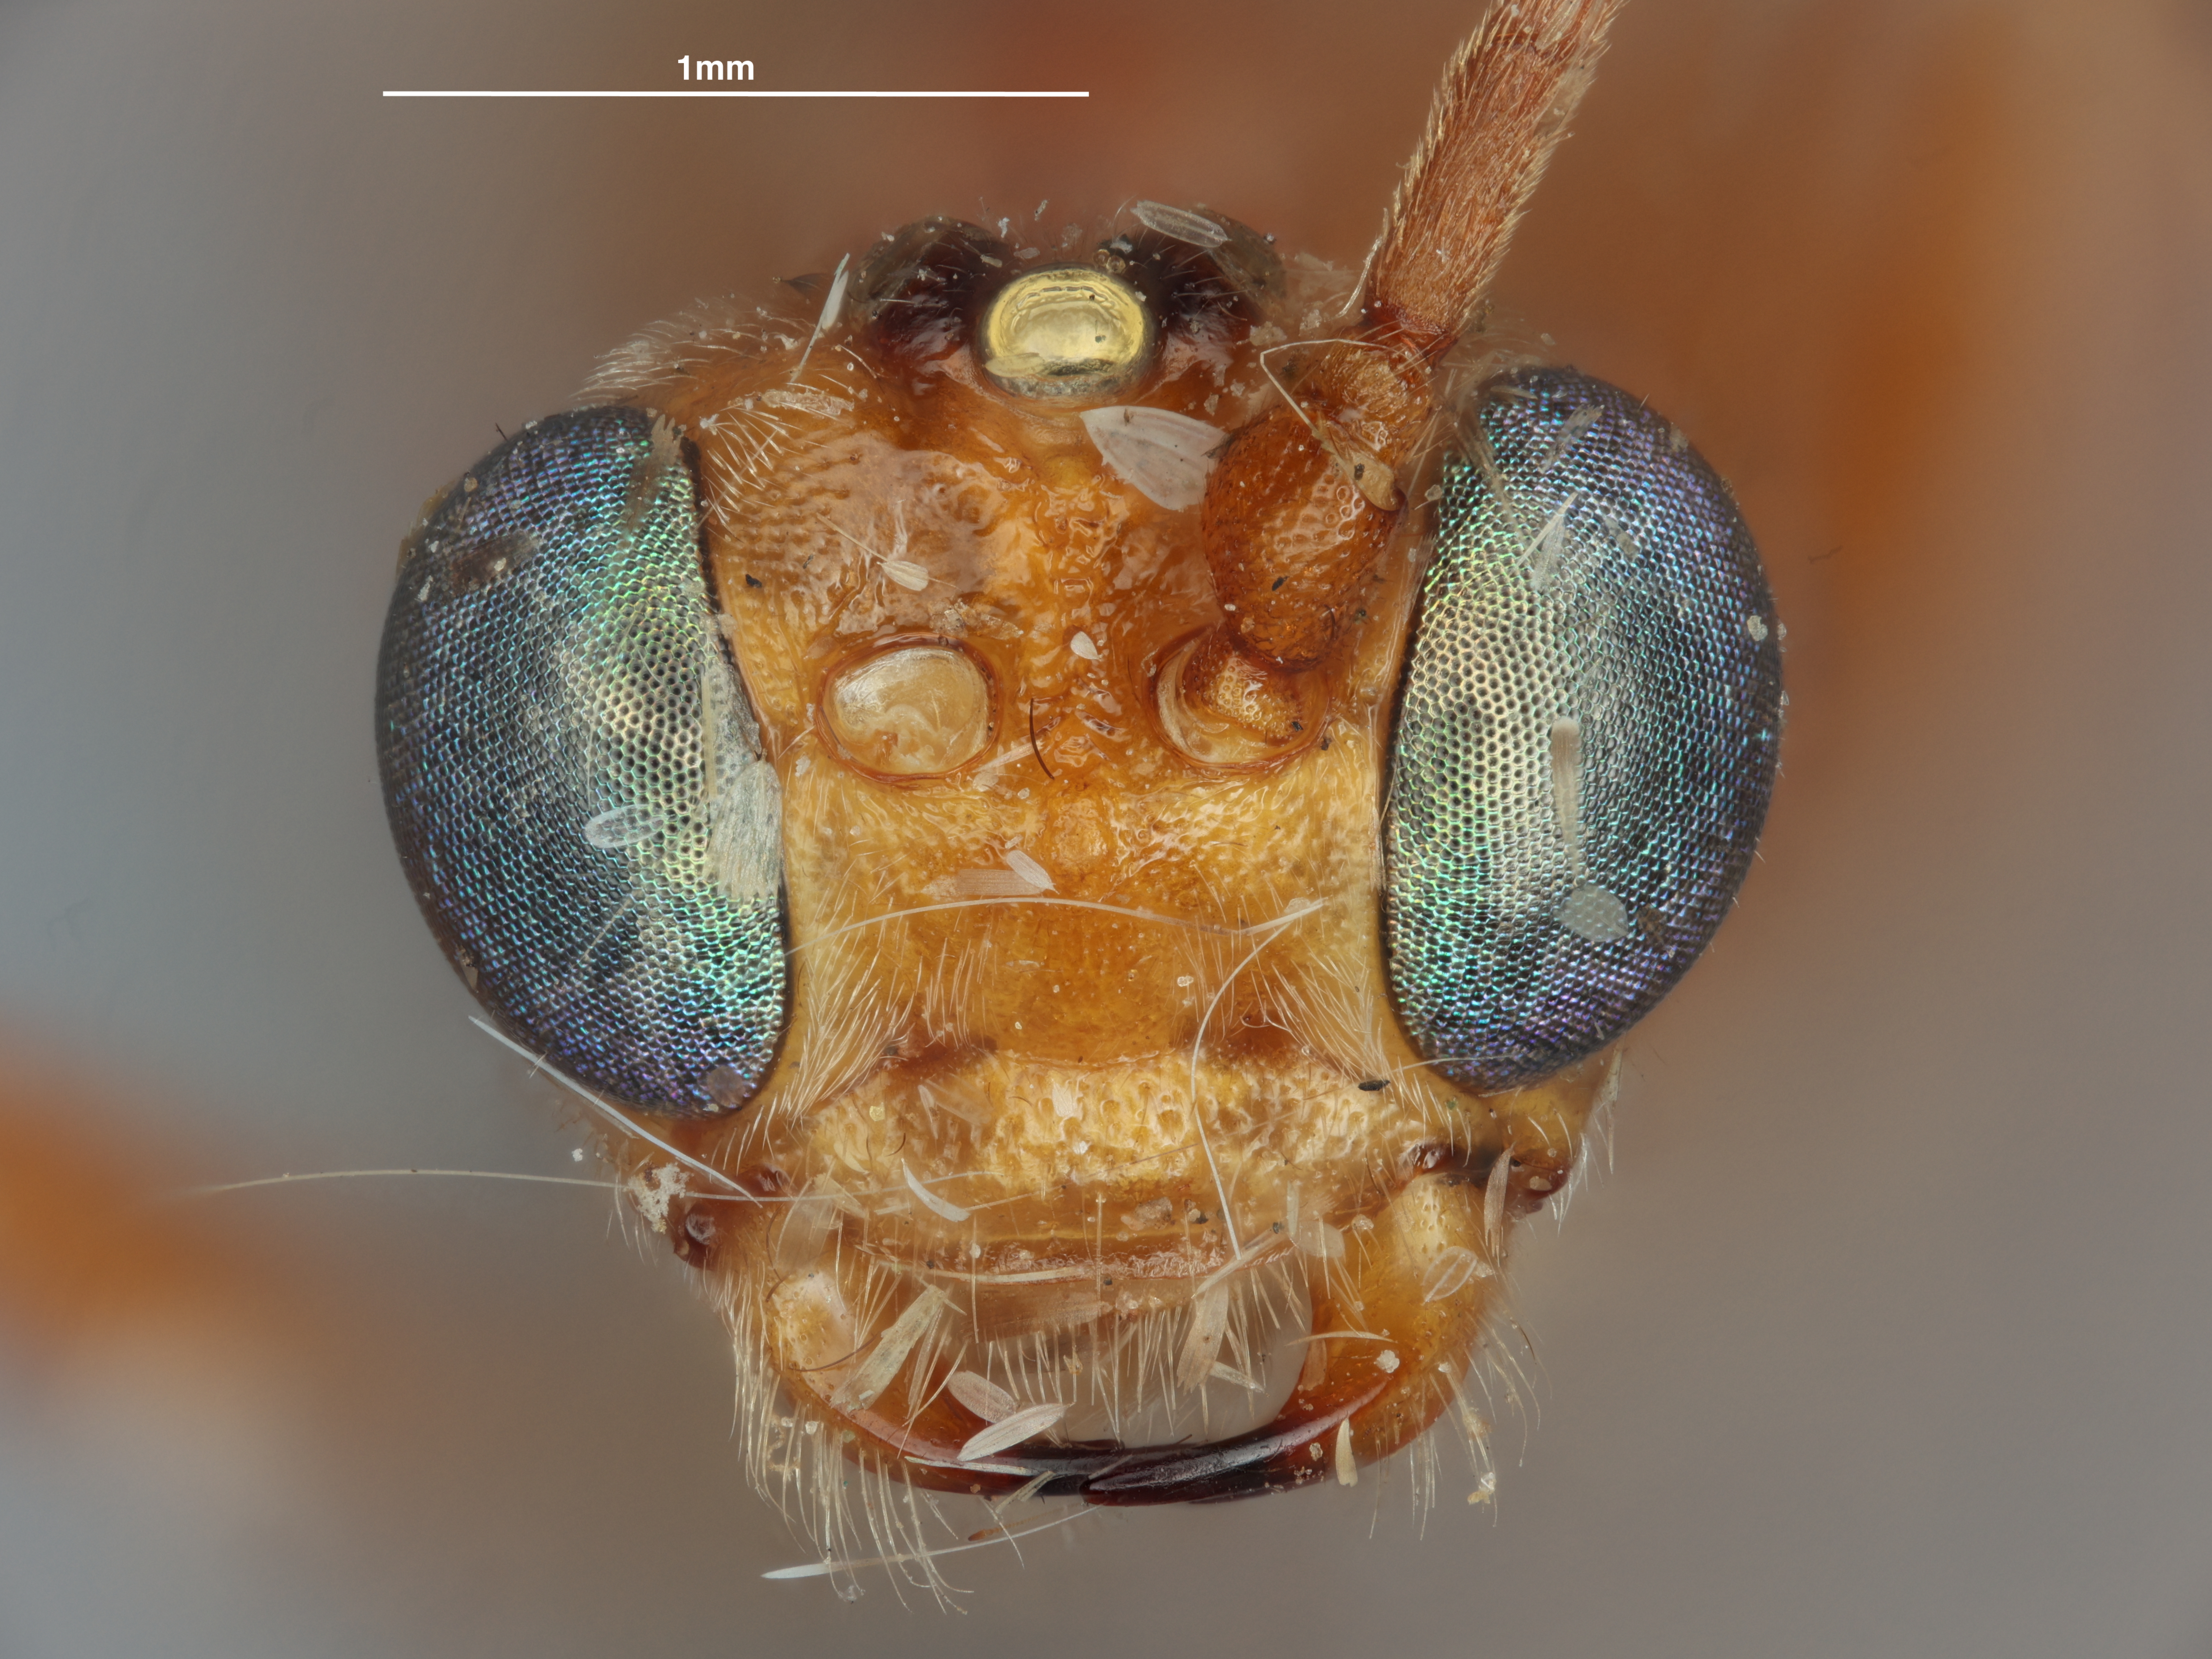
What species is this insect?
Meteorus crassifemus
